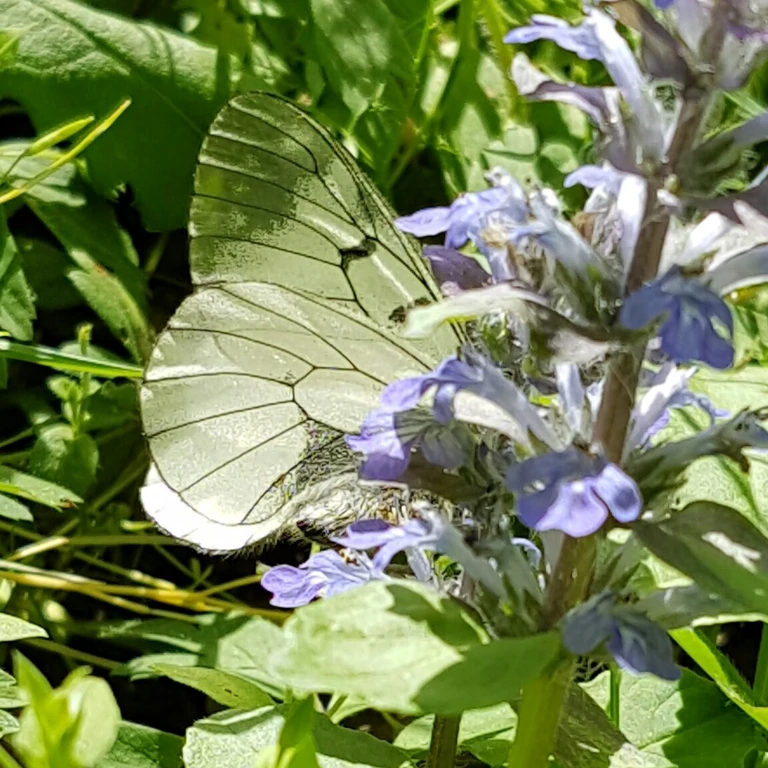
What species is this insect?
Parnassius mnemosyne
